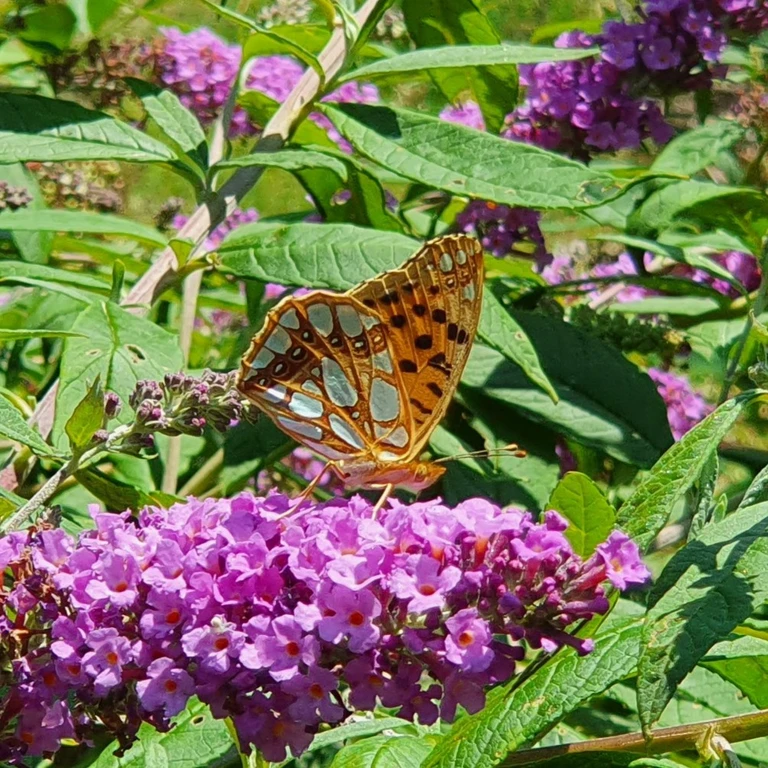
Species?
Issoria lathonia
